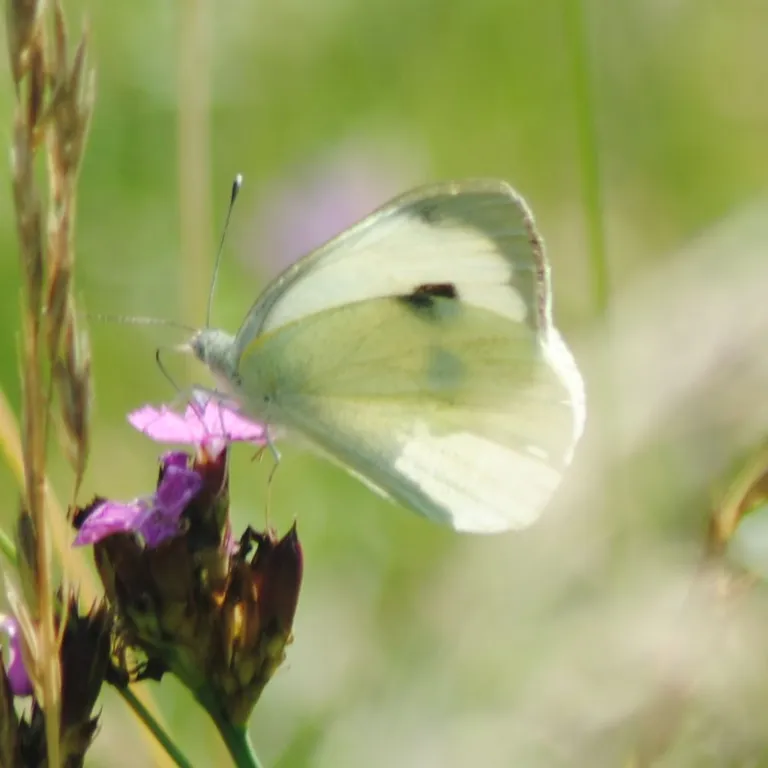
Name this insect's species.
Pieris brassicae
